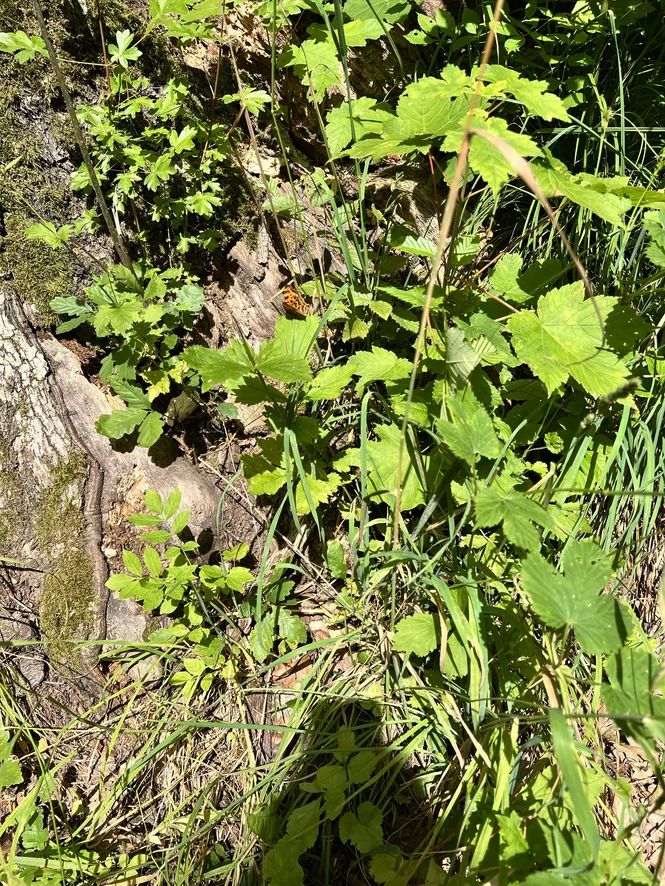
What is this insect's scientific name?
Polygonia c-album
